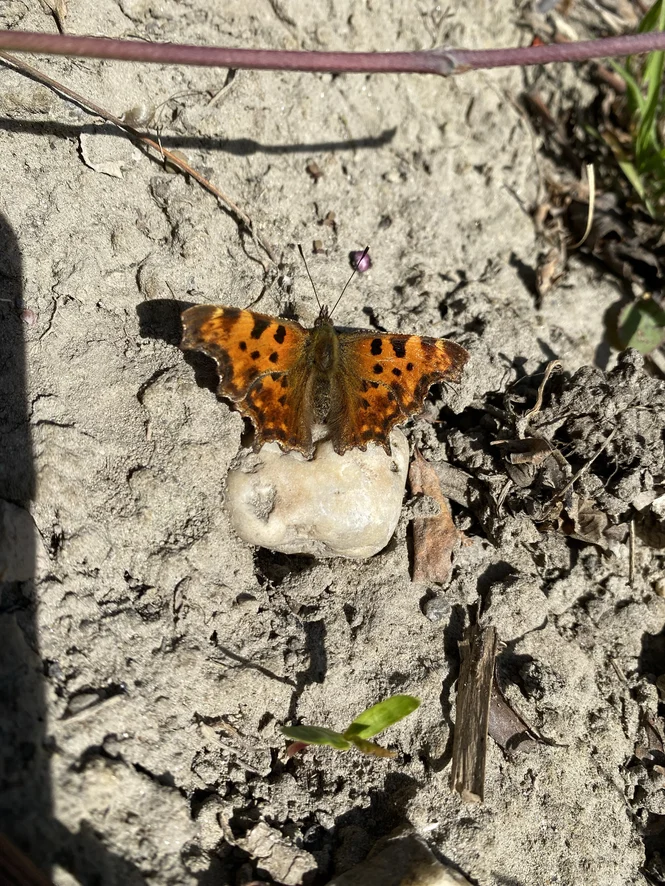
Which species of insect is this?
Polygonia c-album
